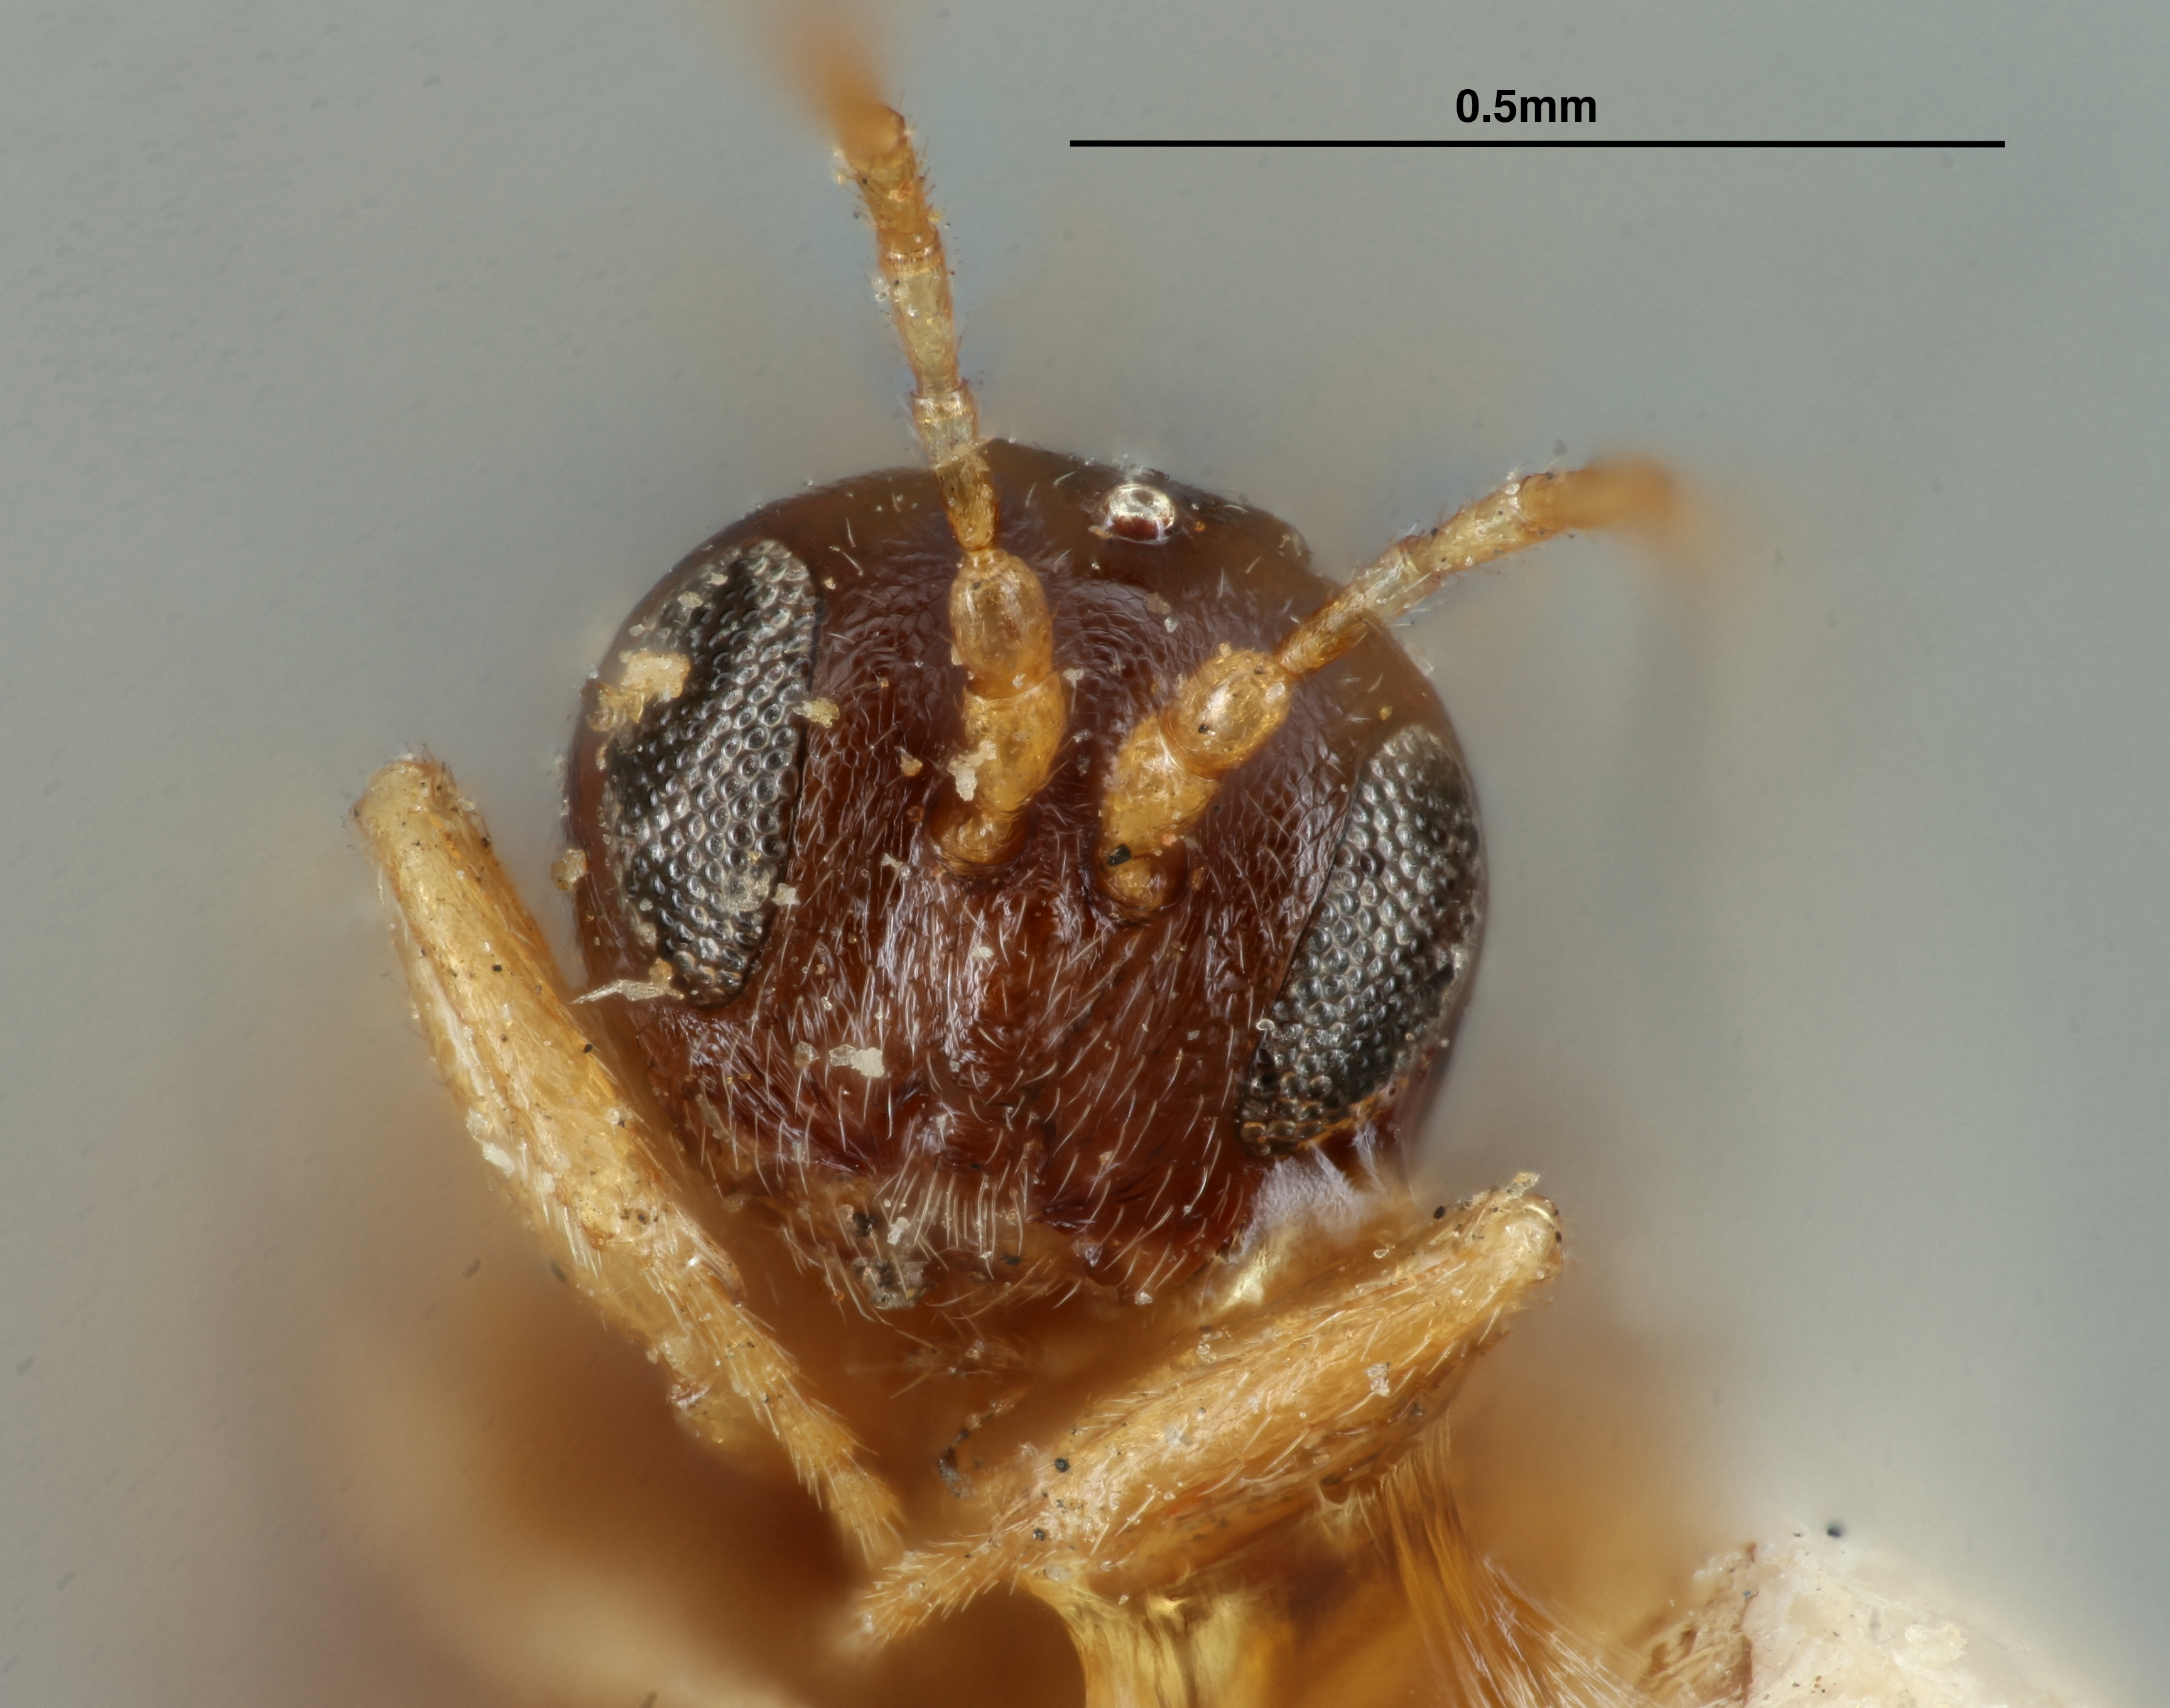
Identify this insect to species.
Andricus cellularius
